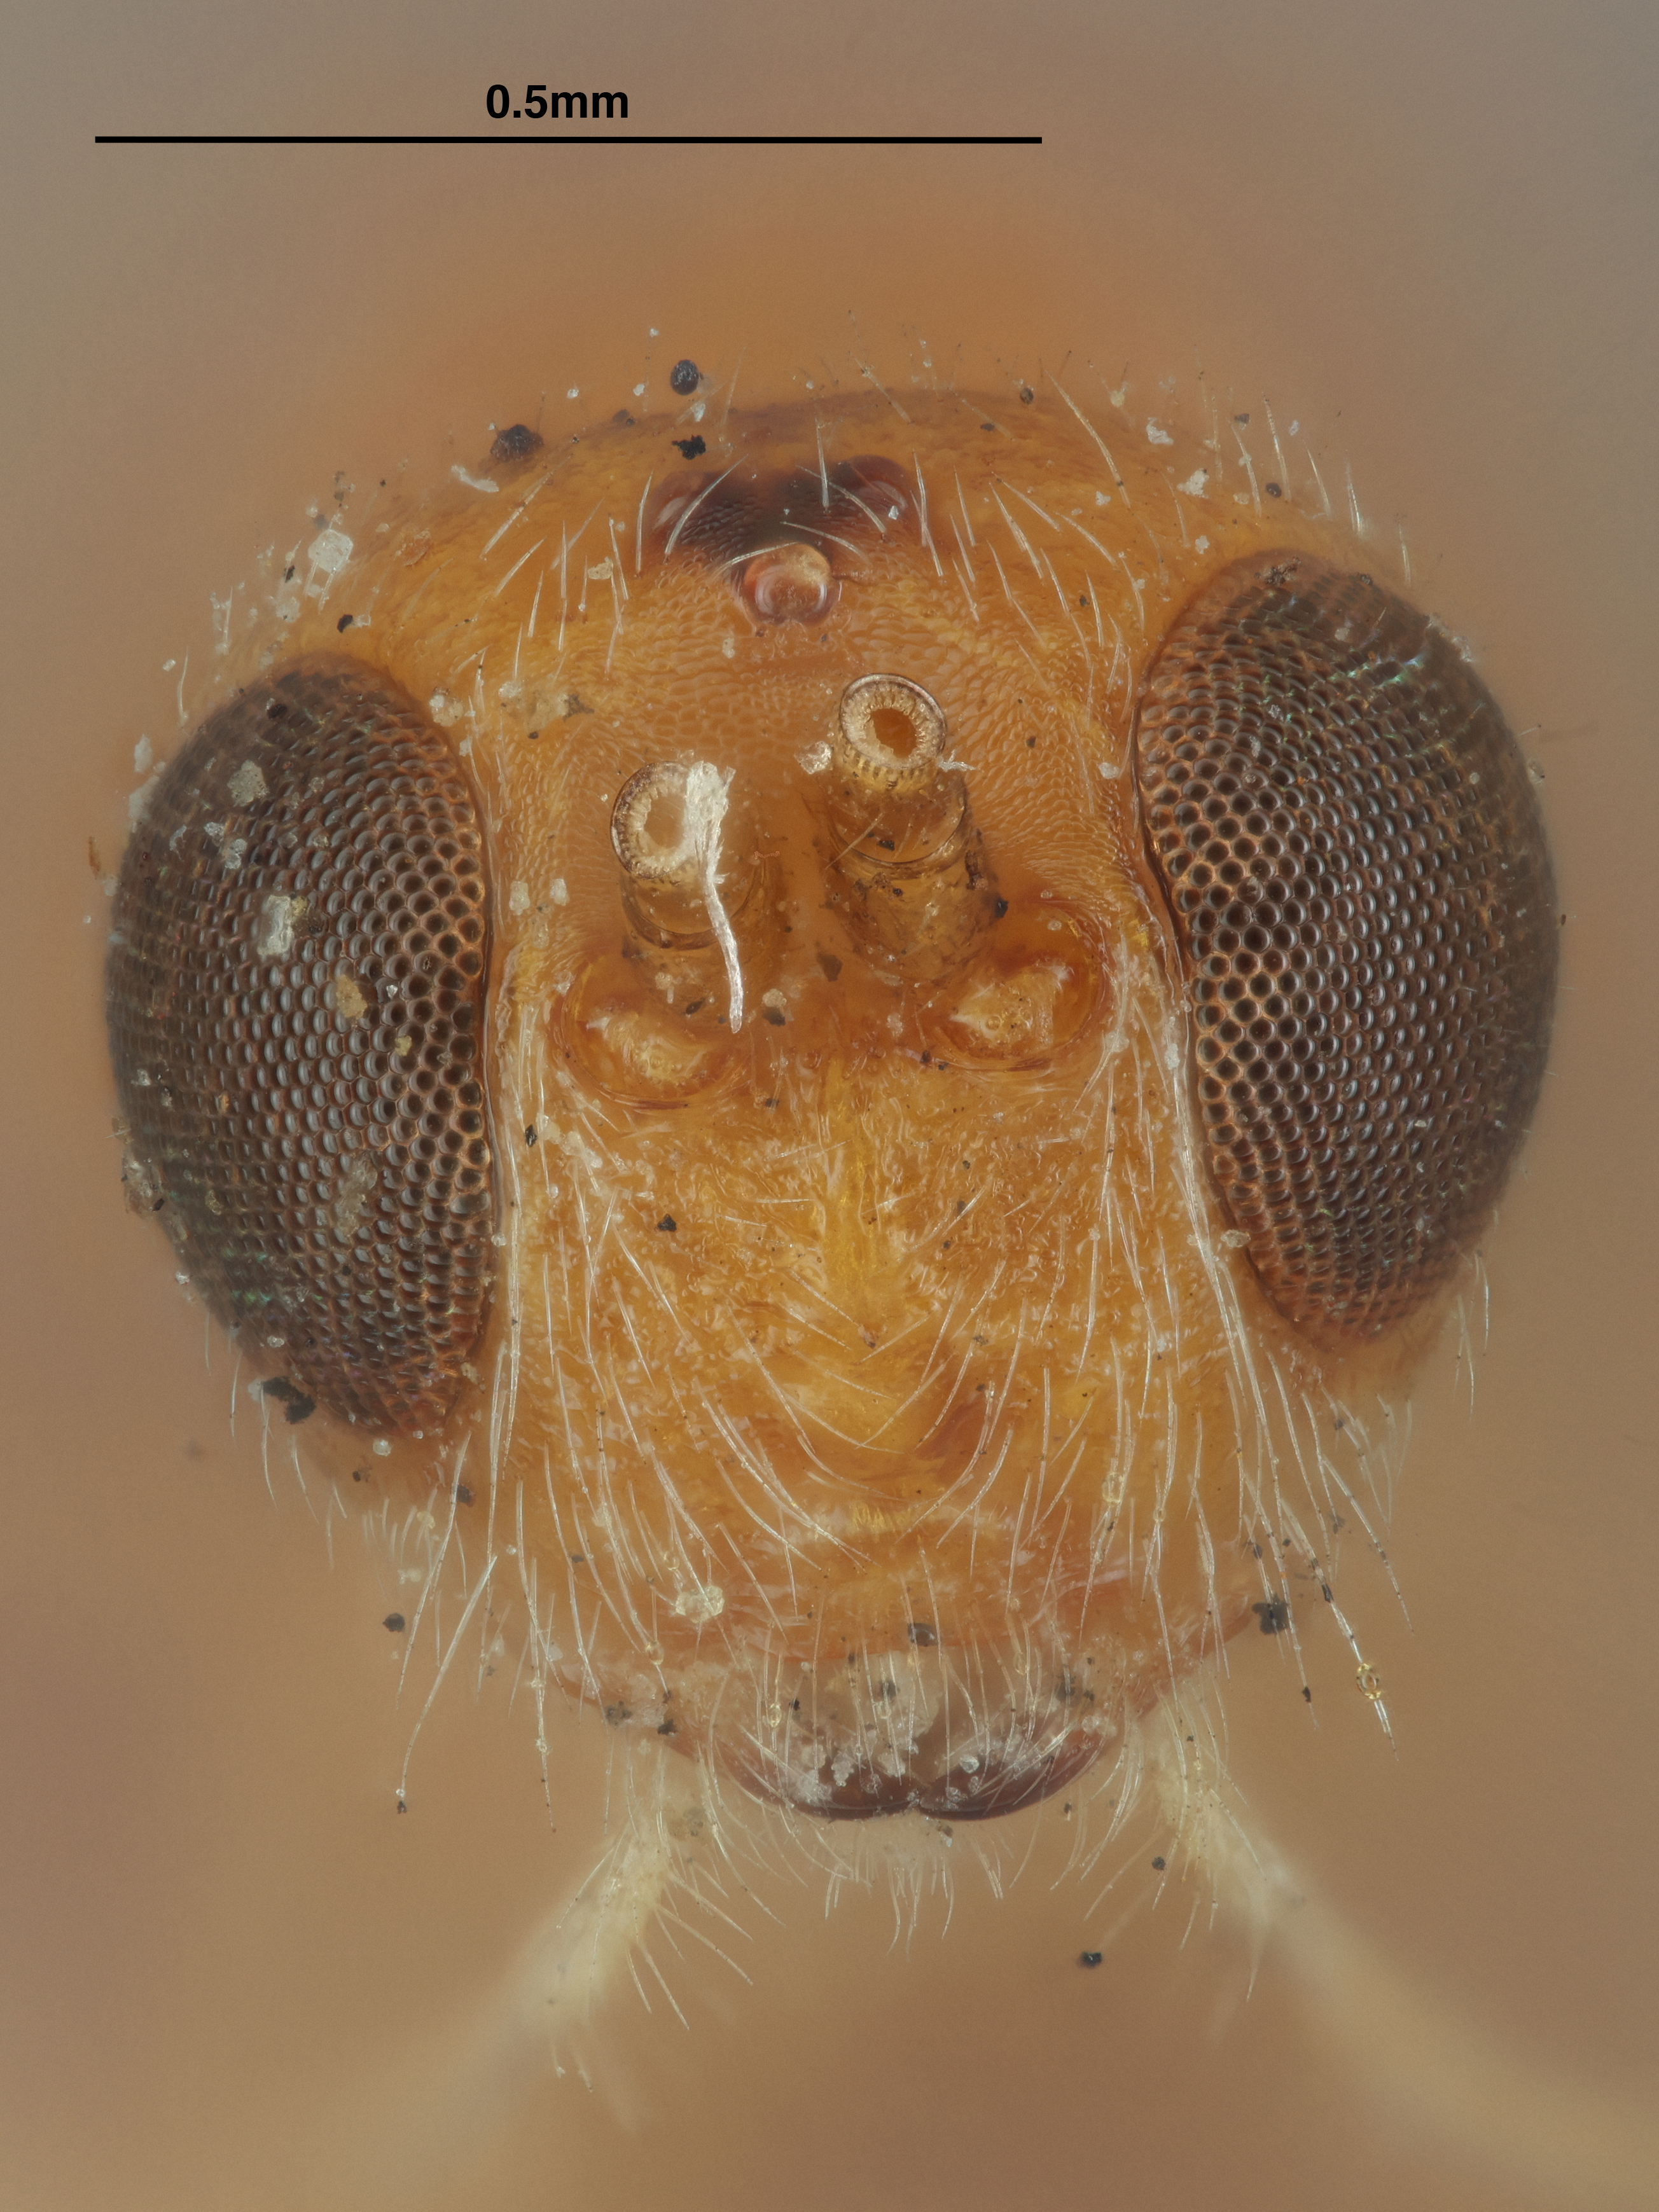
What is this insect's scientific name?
Allorhogas gallicola
